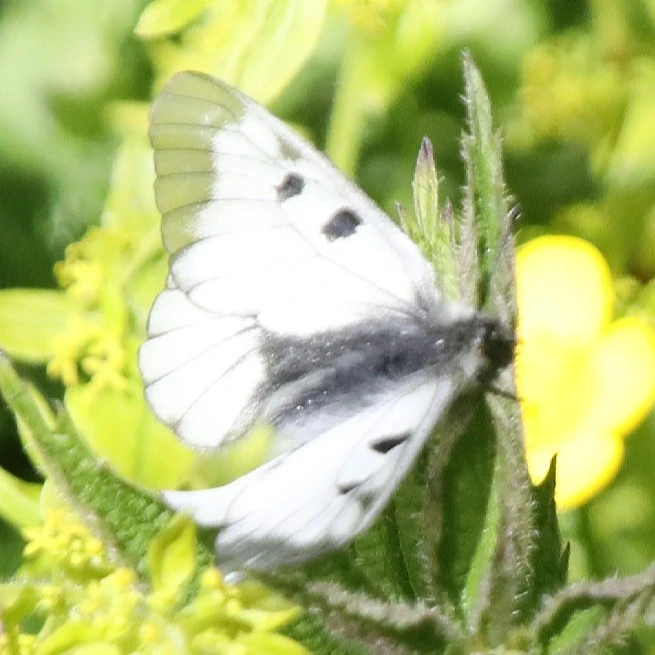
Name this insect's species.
Parnassius mnemosyne
